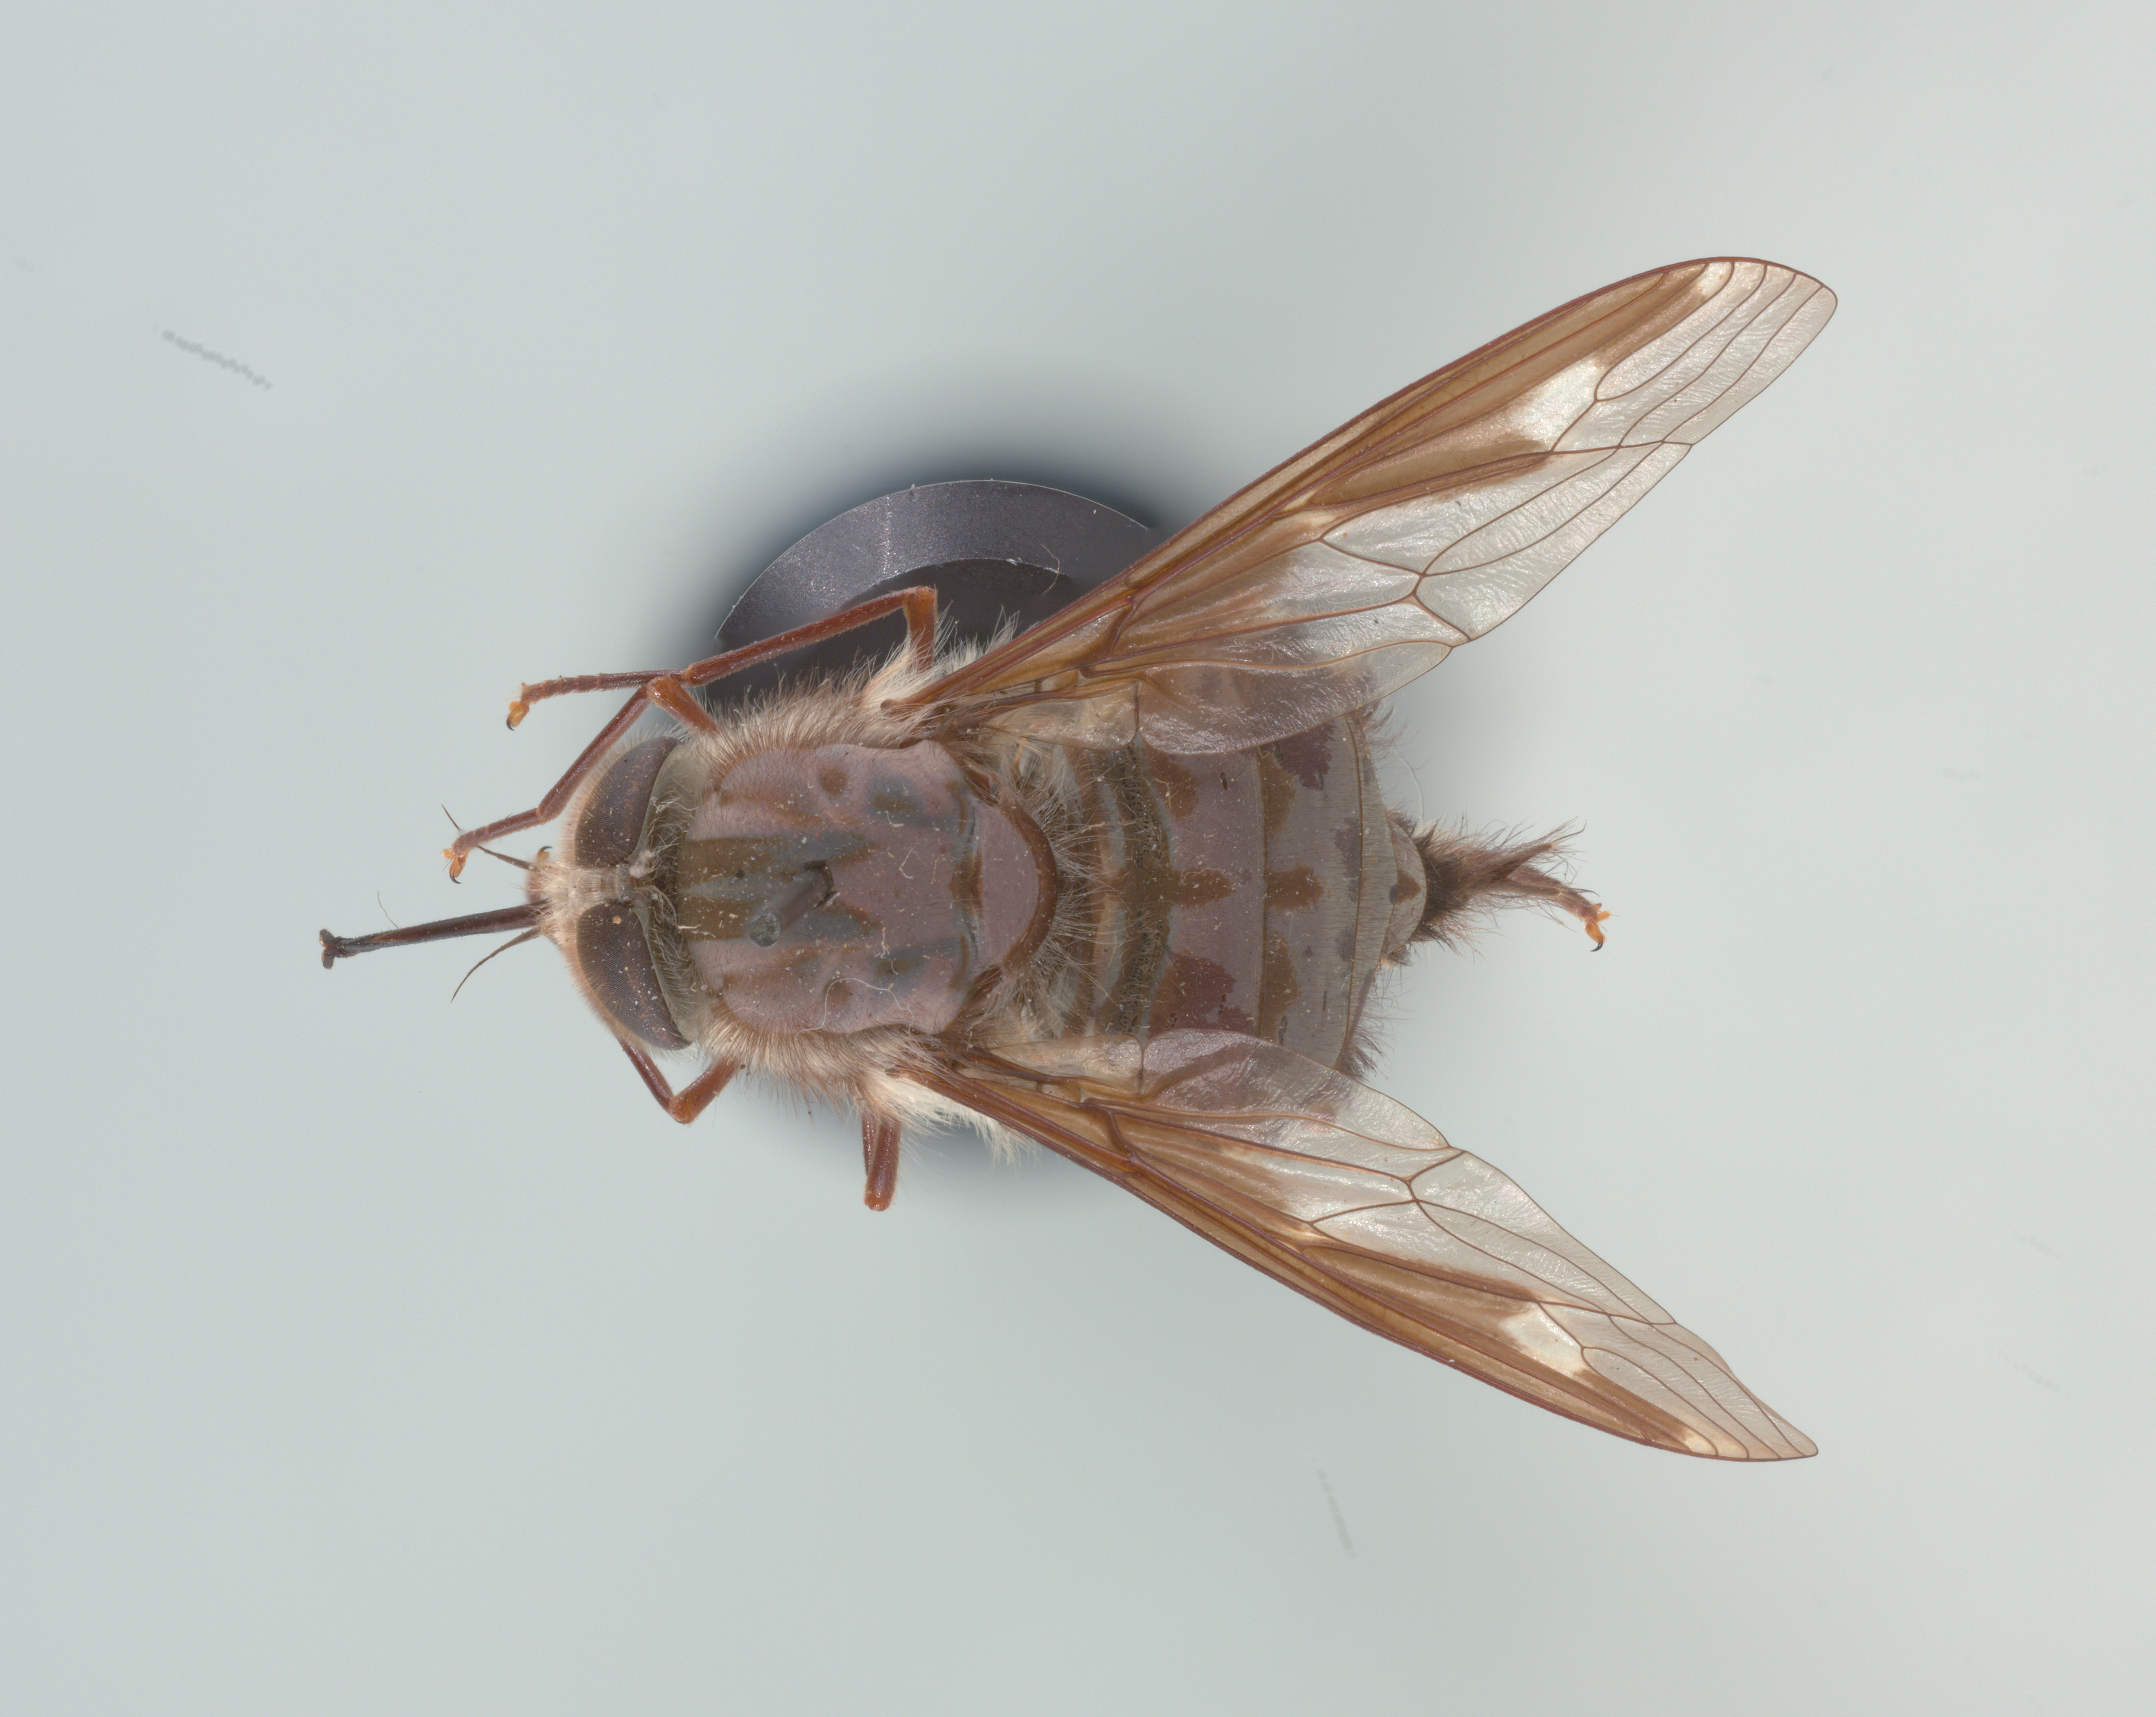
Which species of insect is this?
Trichophthalma niveibarbis
